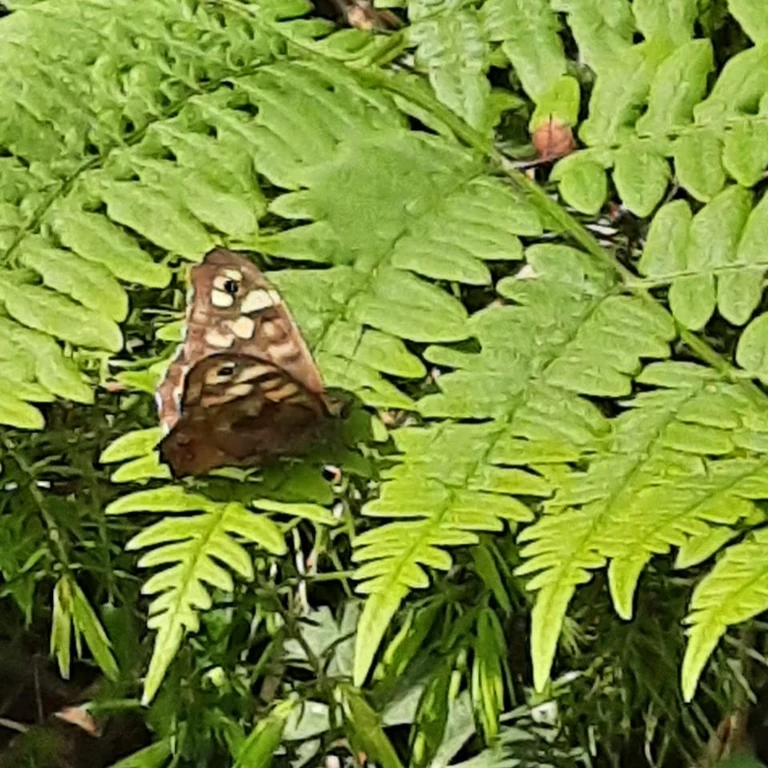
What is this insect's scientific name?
Pararge aegeria
